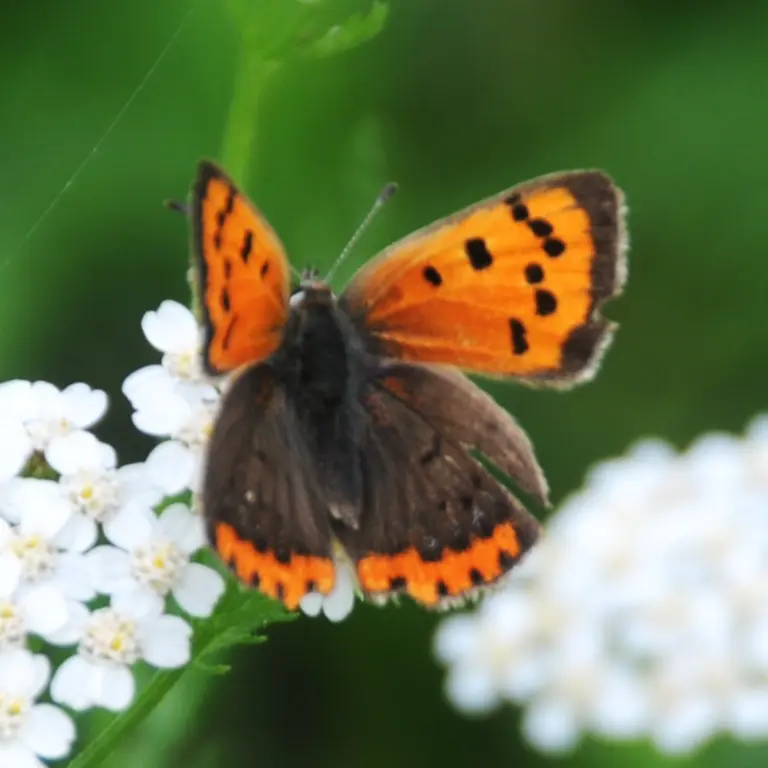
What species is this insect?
Lycaena phlaeas
